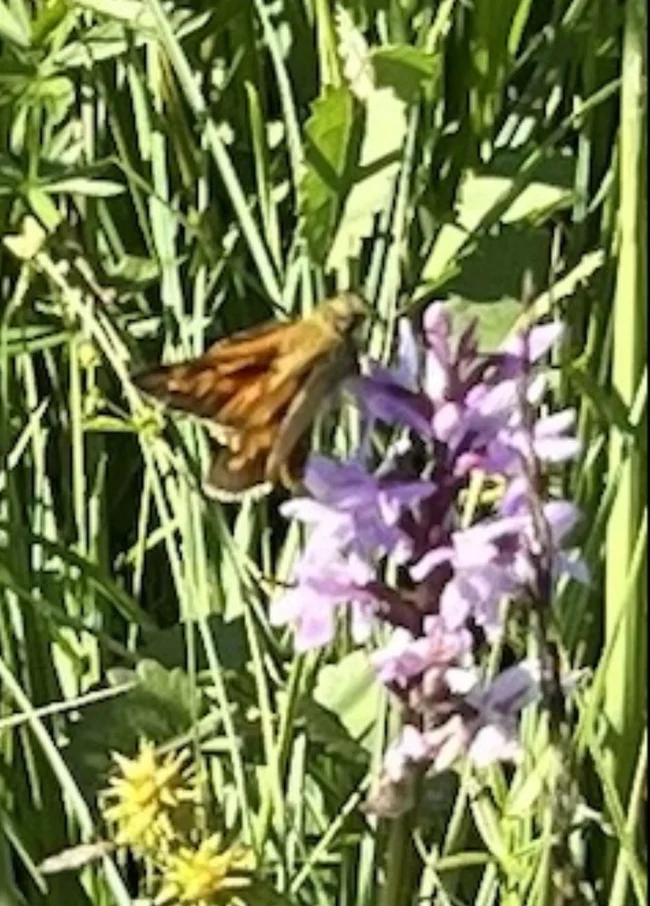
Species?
Ochlodes sylvanus (also Ochlodes venata)
